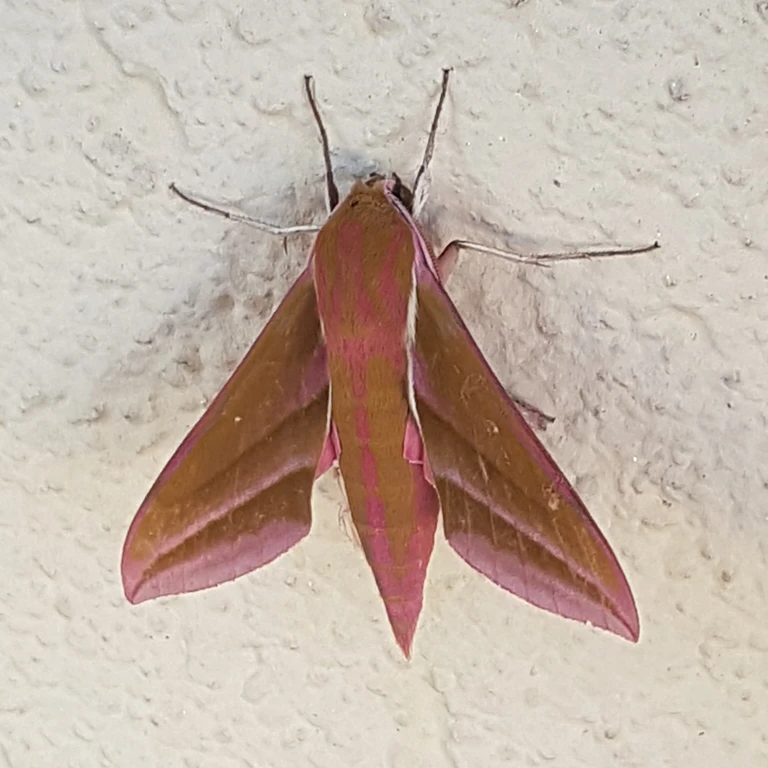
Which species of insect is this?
Deilephila elpenor
